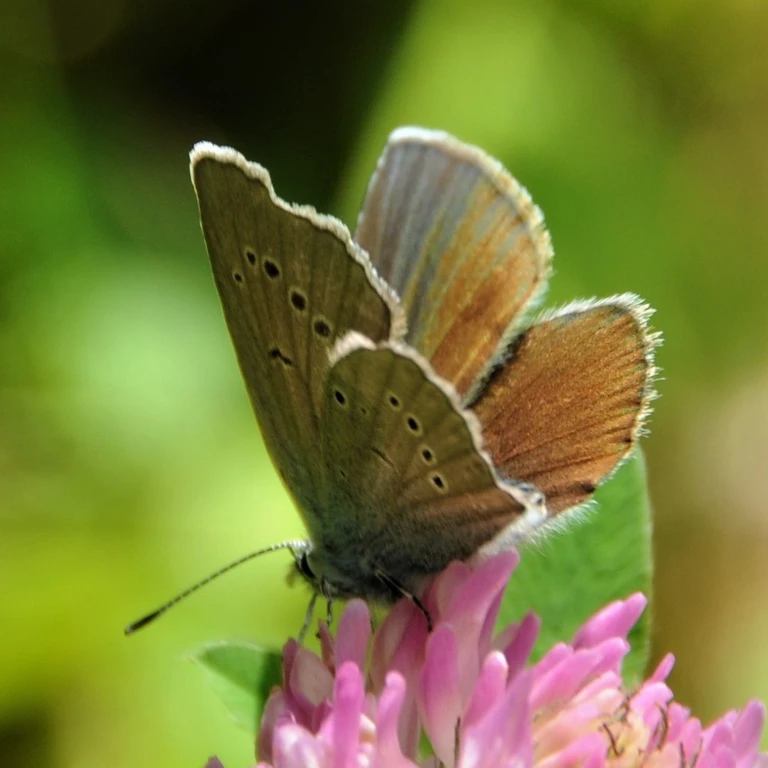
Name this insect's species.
Cyaniris semiargus
